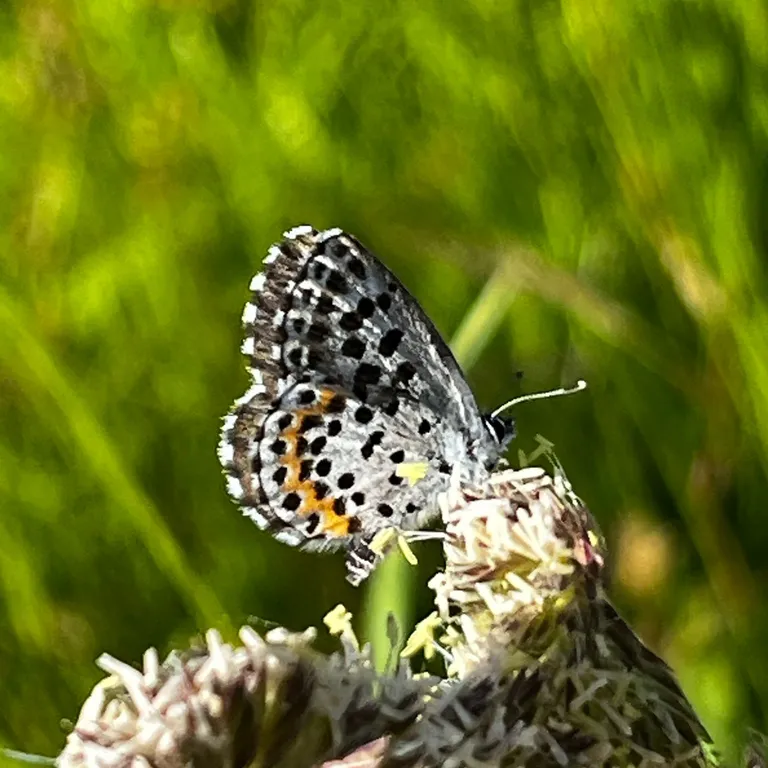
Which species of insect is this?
Scolitantides orion
